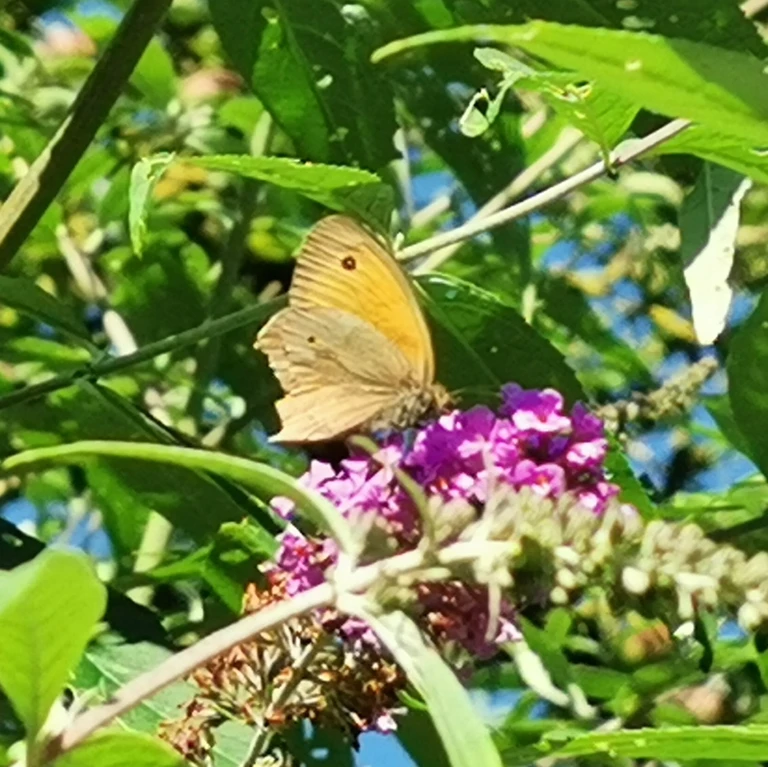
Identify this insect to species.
Maniola jurtina
